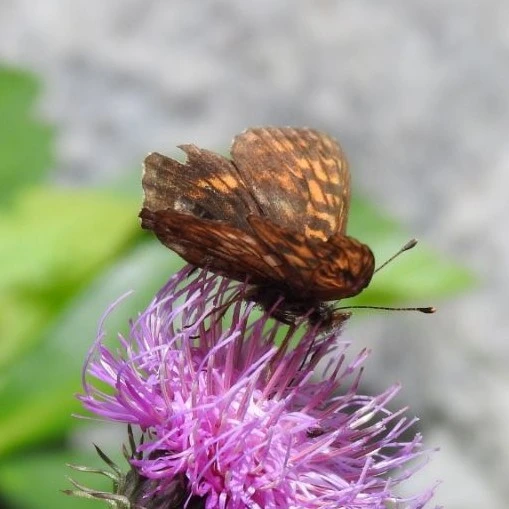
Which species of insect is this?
Boloria thore
